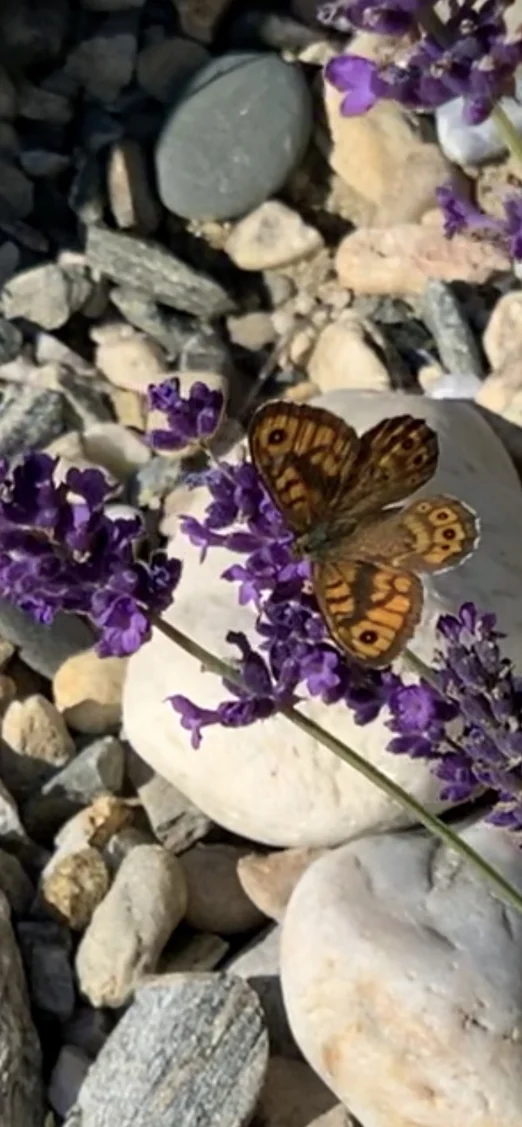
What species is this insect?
Lasiommata megera (also Pararge megera)
